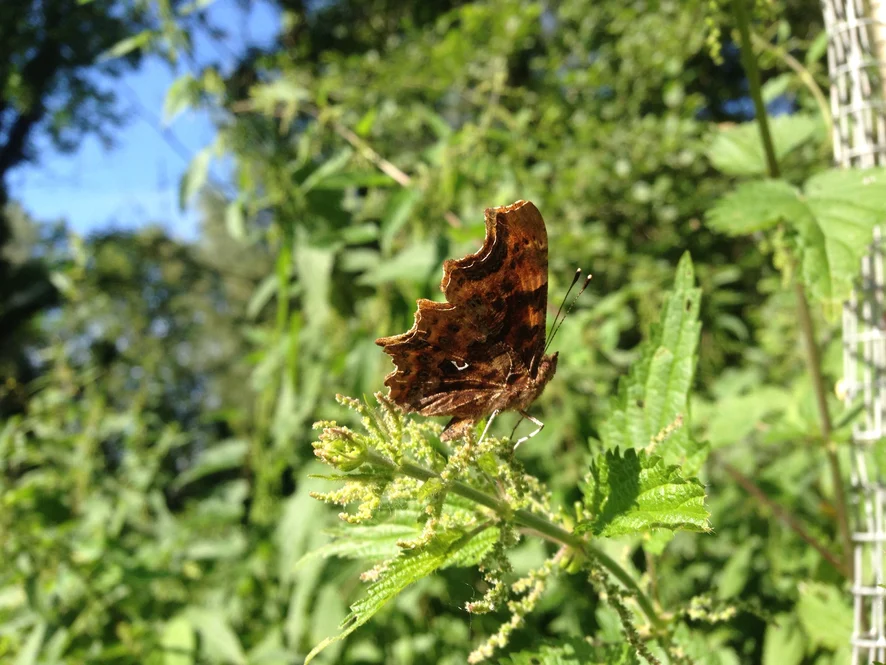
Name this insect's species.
Polygonia c-album
